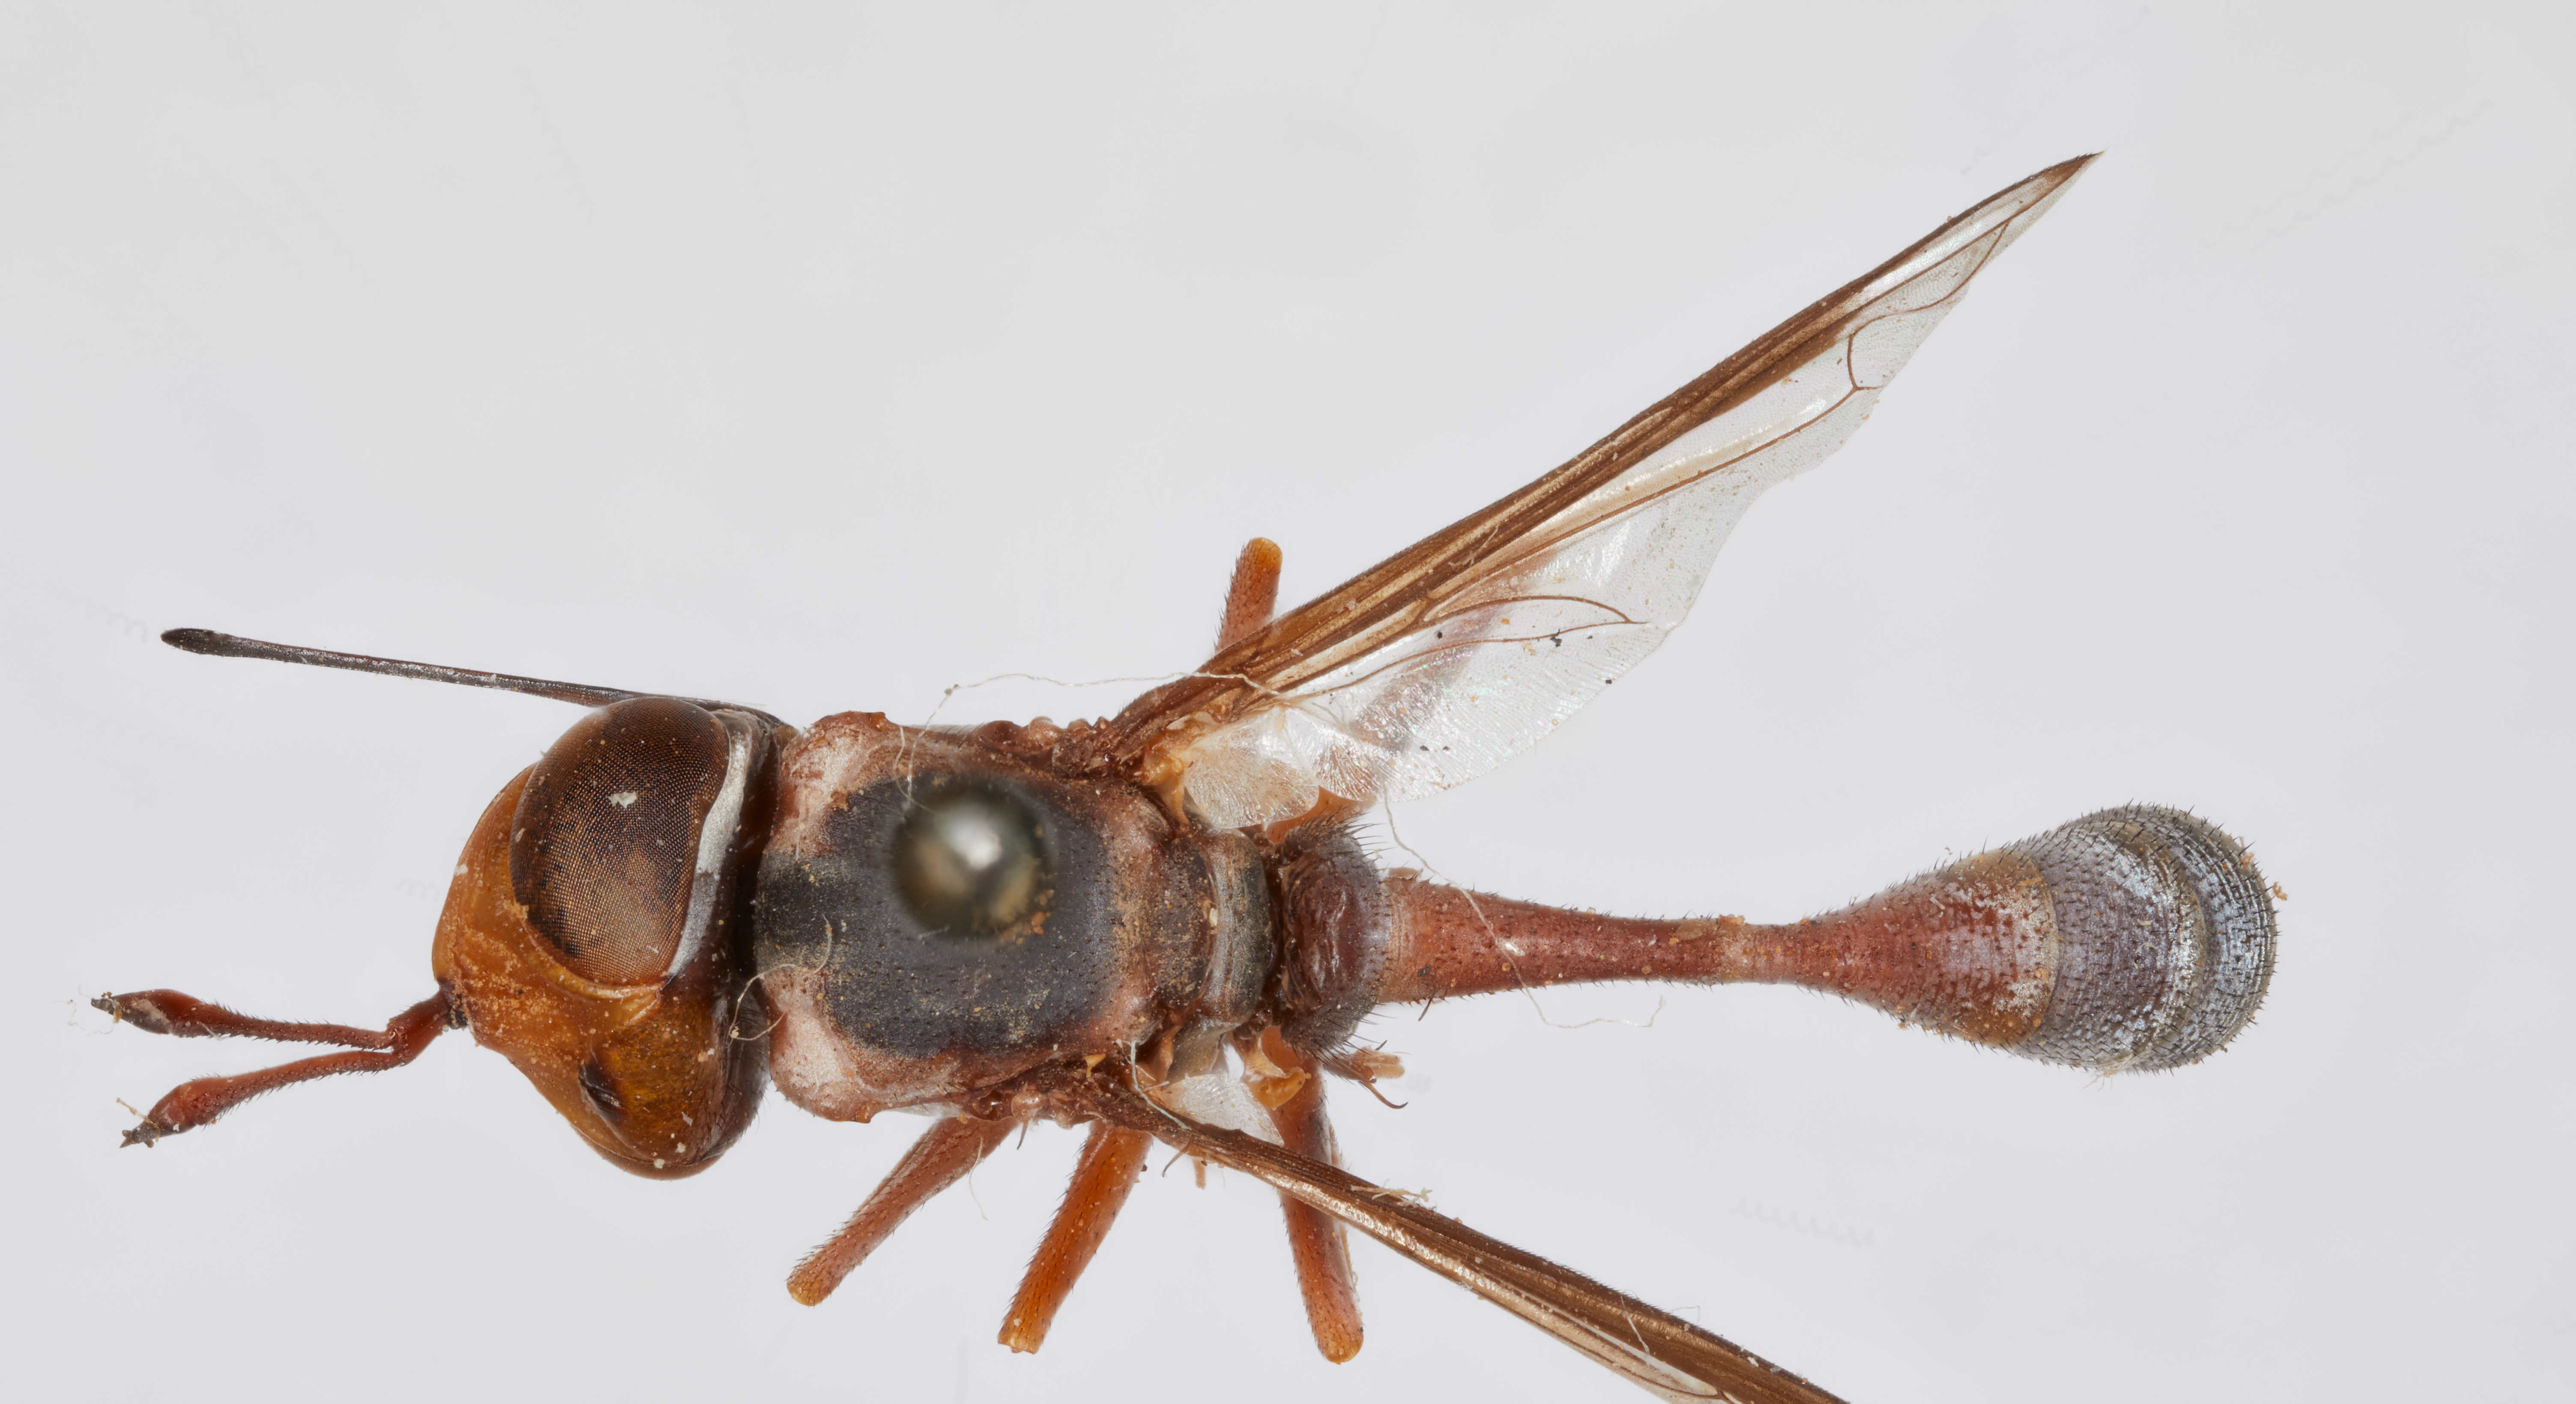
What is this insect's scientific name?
Physocephala interruptus
